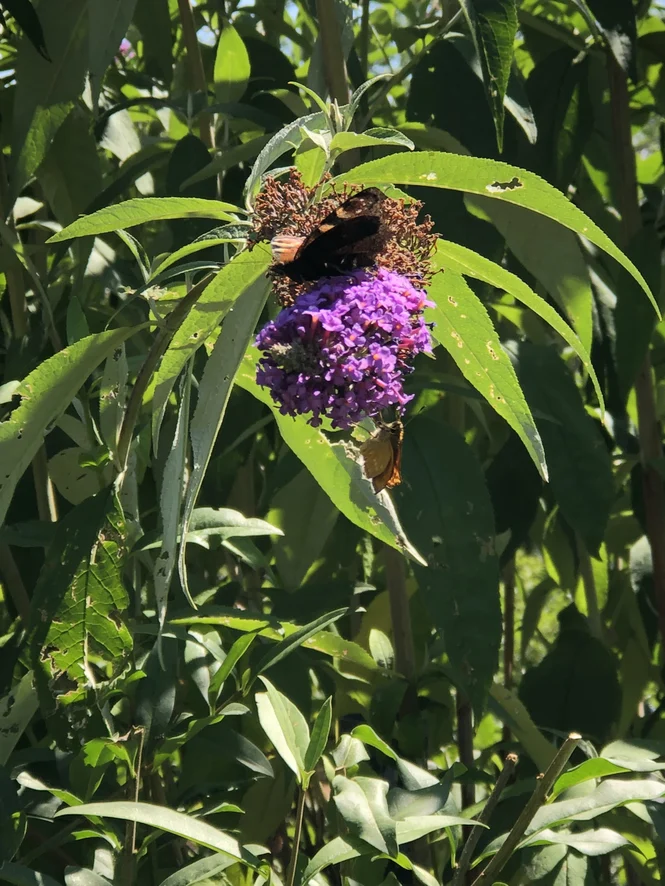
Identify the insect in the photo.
Ochlodes sylvanus (also Ochlodes venata)
